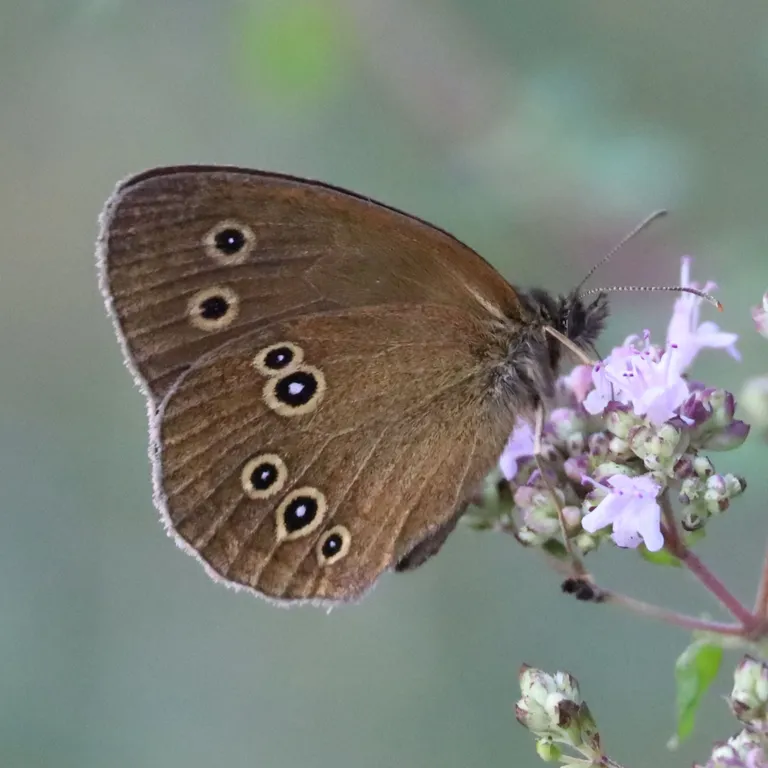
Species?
Aphantopus hyperantus
